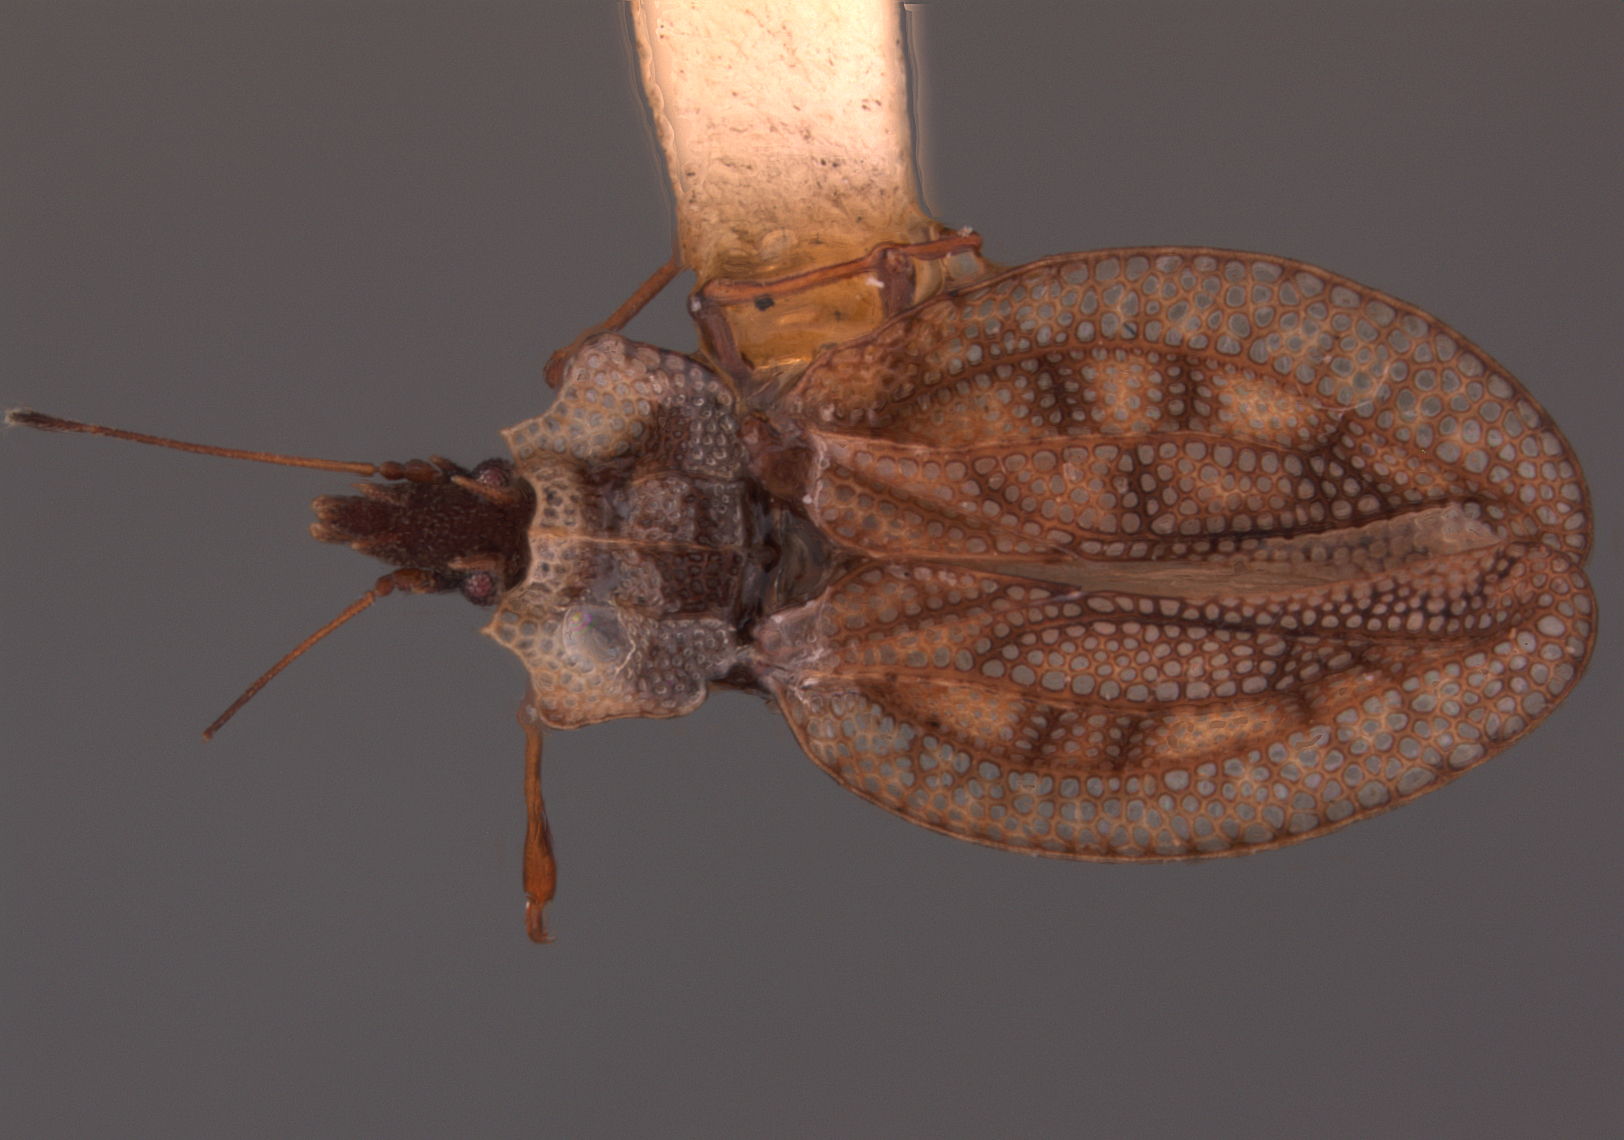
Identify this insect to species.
Phatnoma guatemalana
